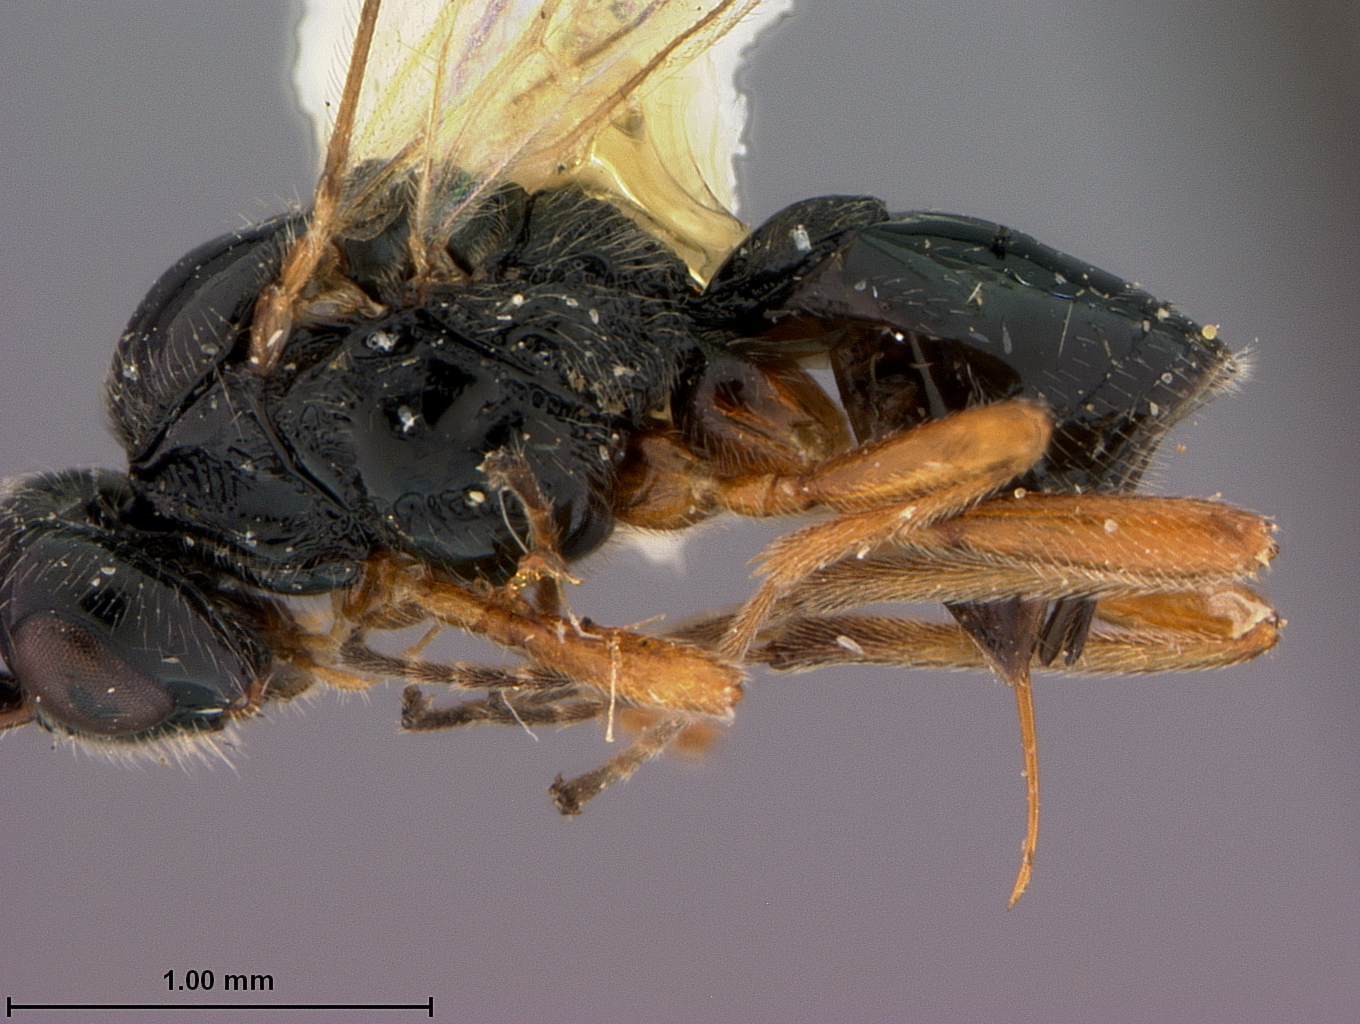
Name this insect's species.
Opius incertus
